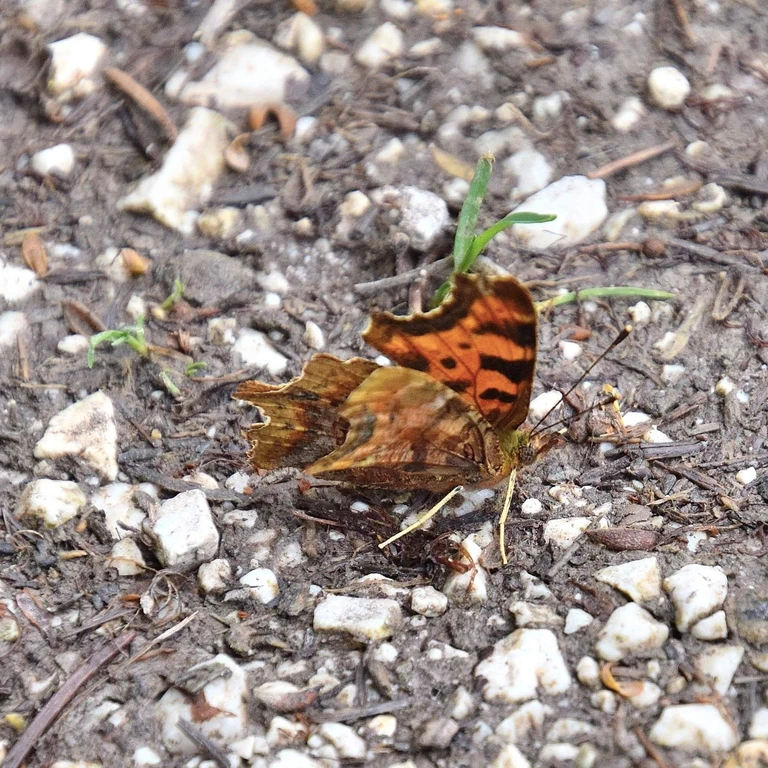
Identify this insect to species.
Polygonia c-album
